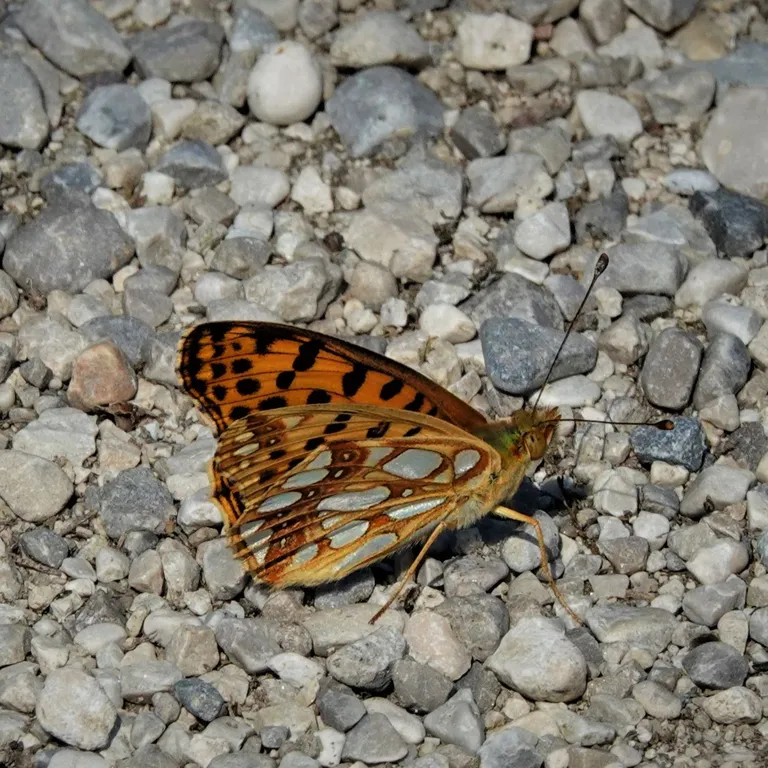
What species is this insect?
Issoria lathonia
